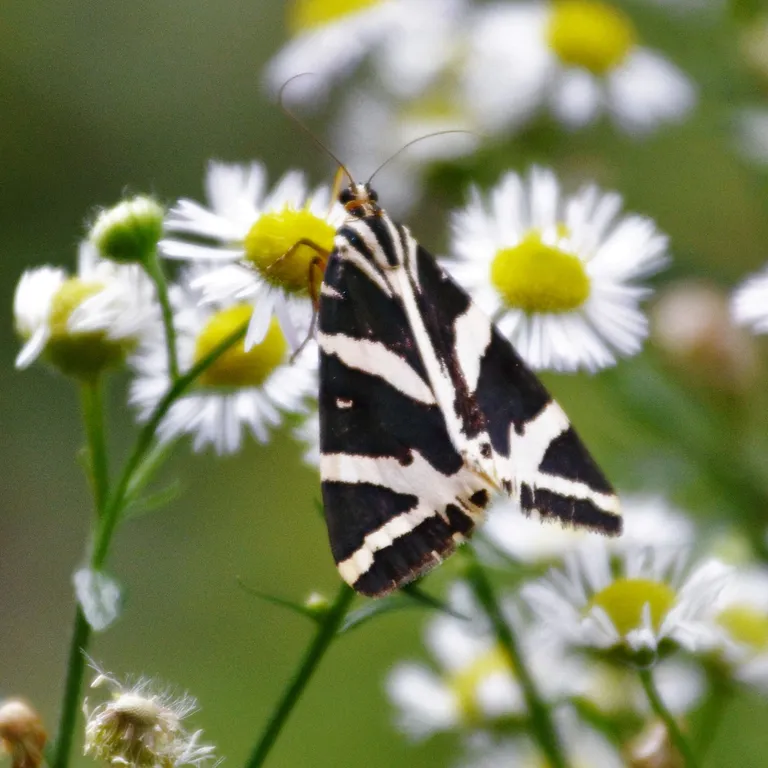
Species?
Euplagia quadripunctaria
